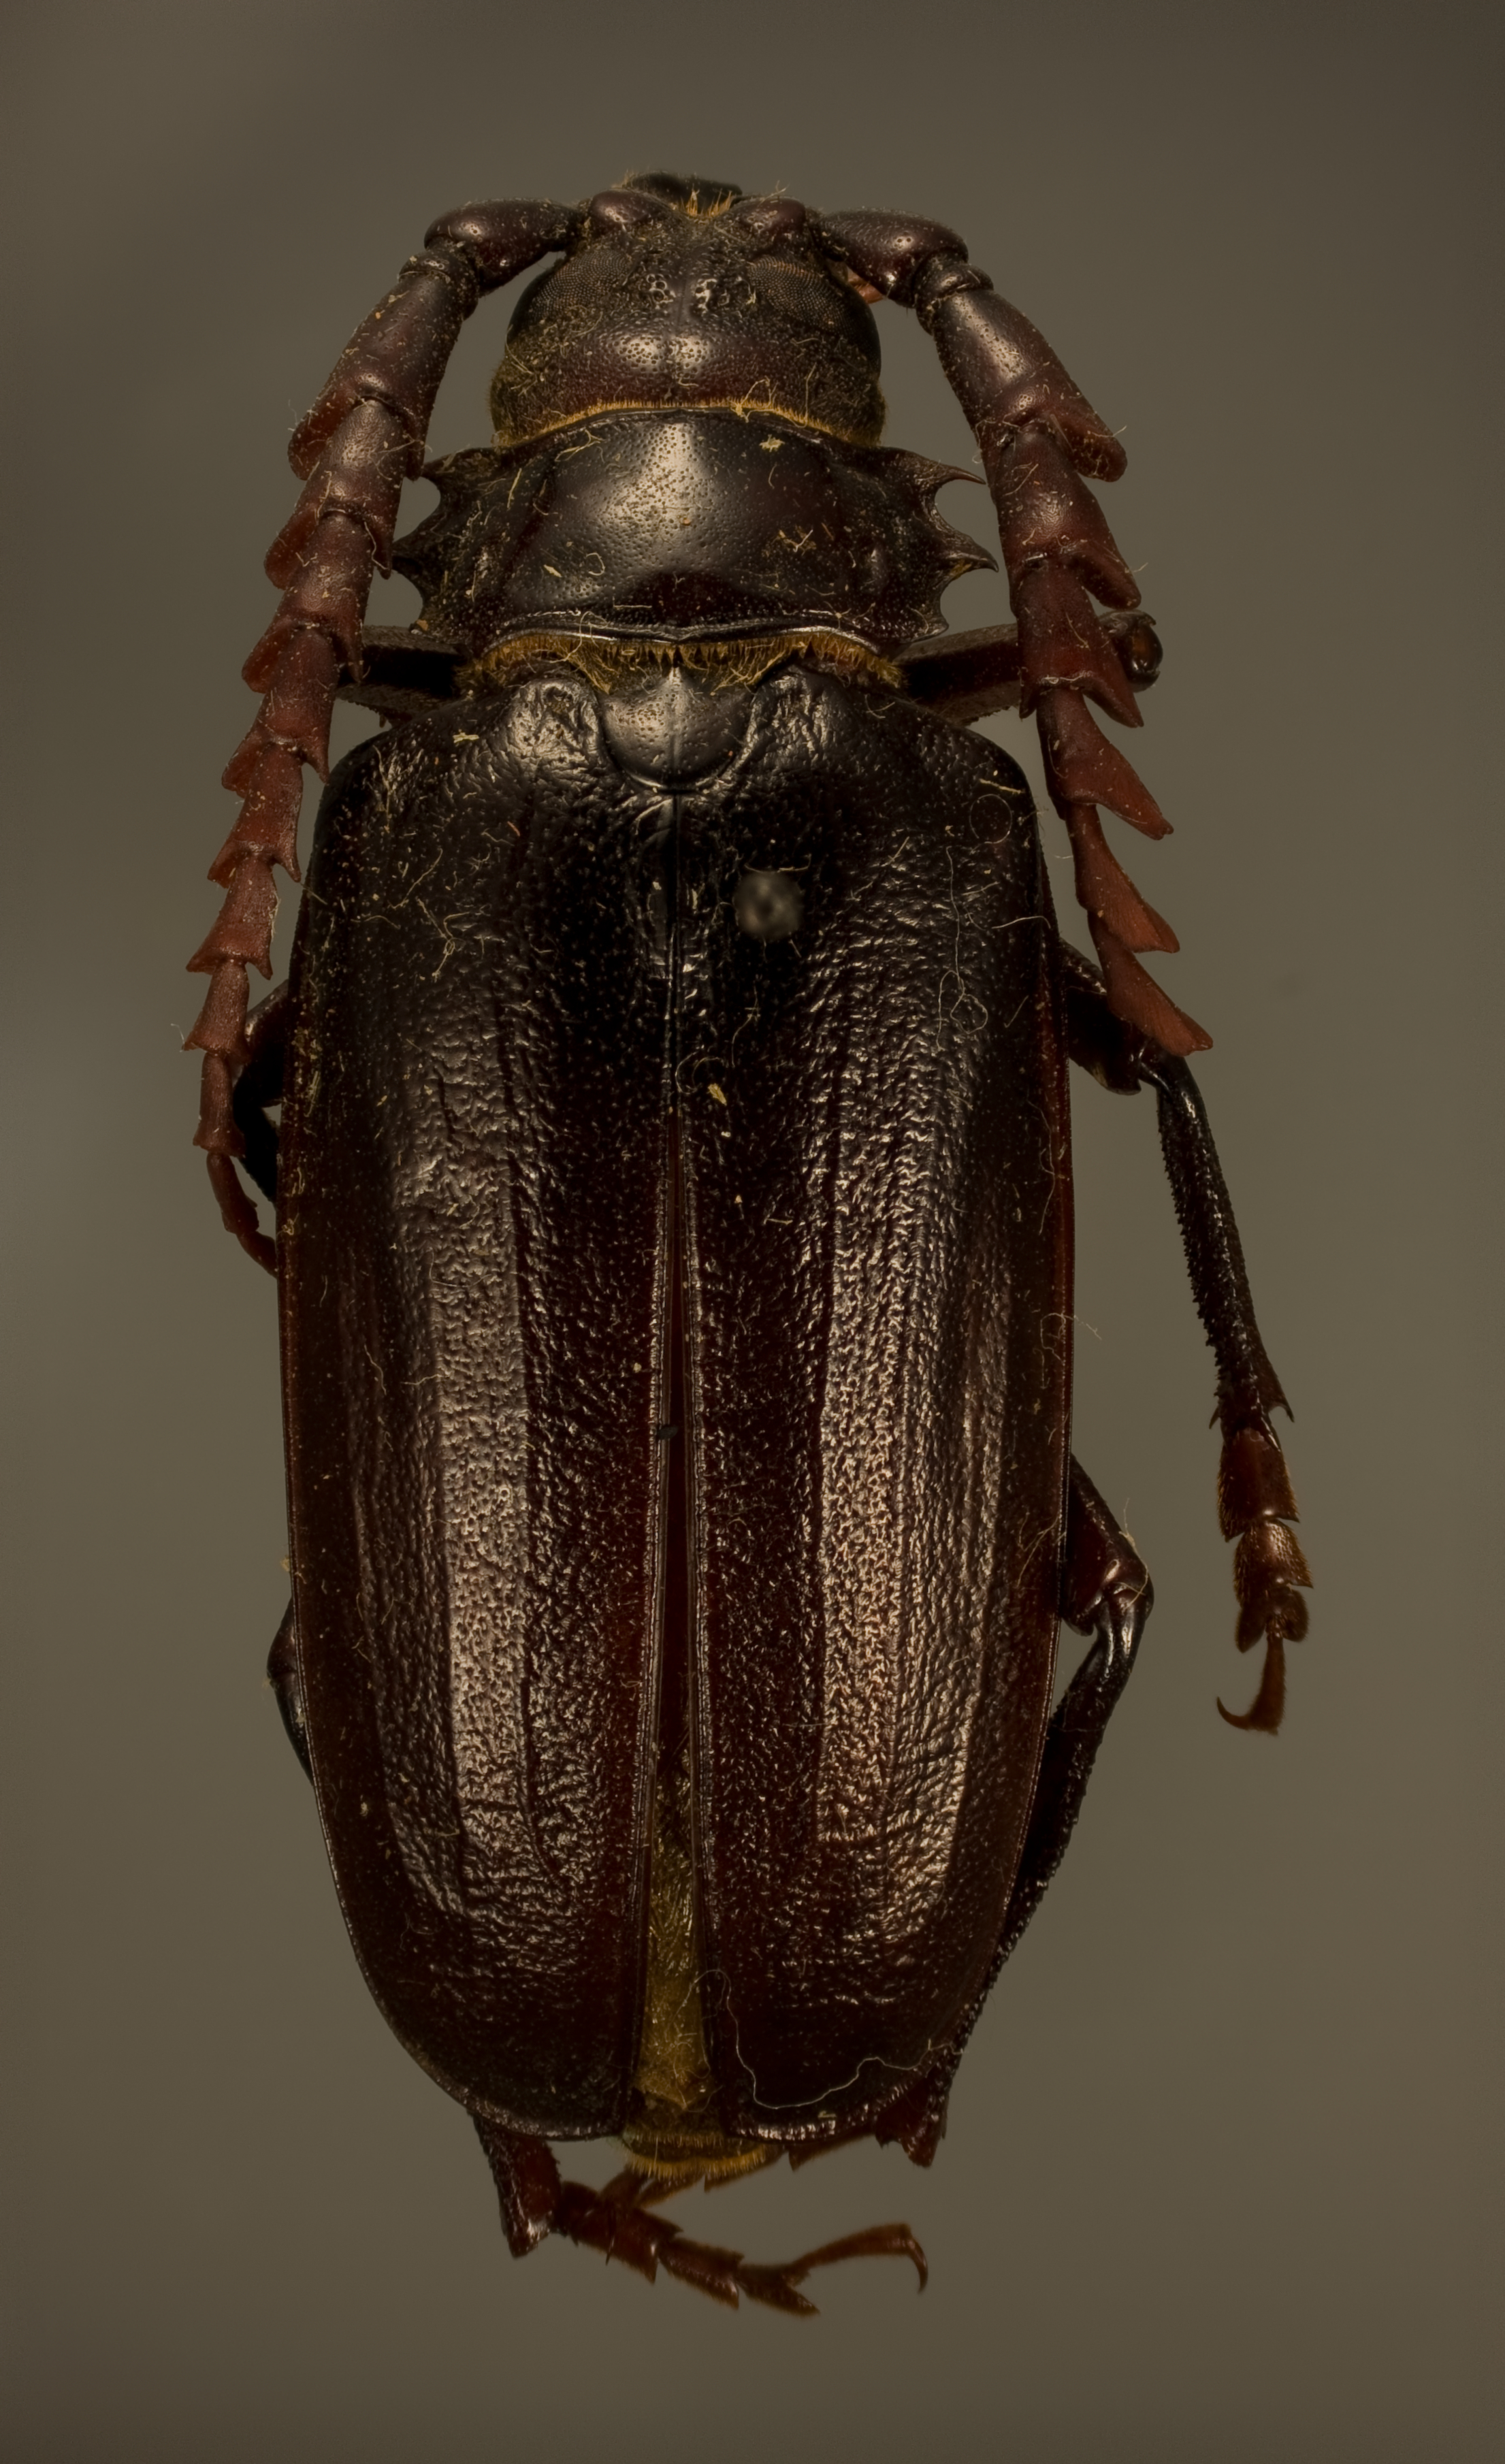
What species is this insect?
Prionus californicus (also Prionus serriger)
